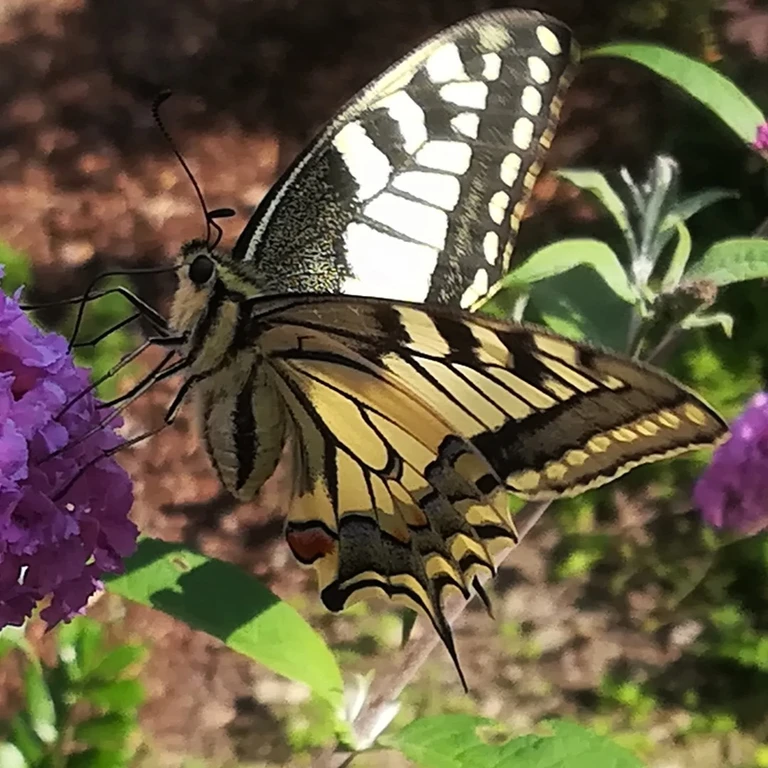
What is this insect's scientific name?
Papilio machaon
